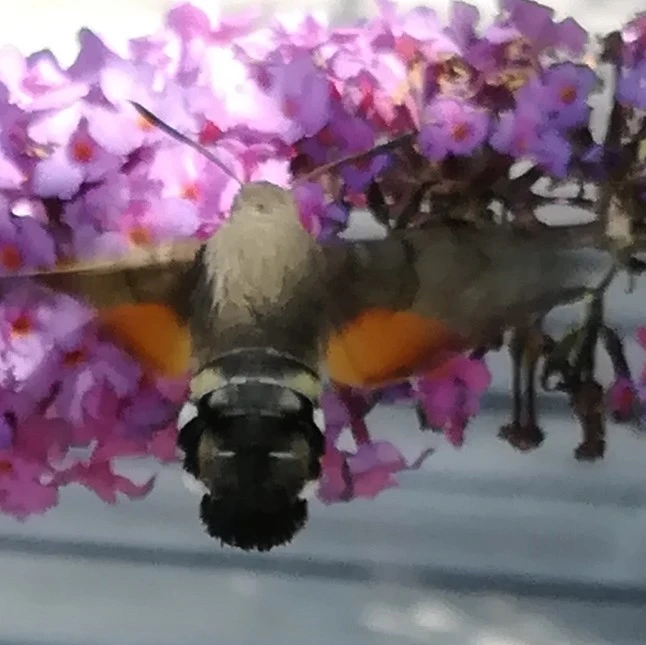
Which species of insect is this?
Macroglossum stellatarum
